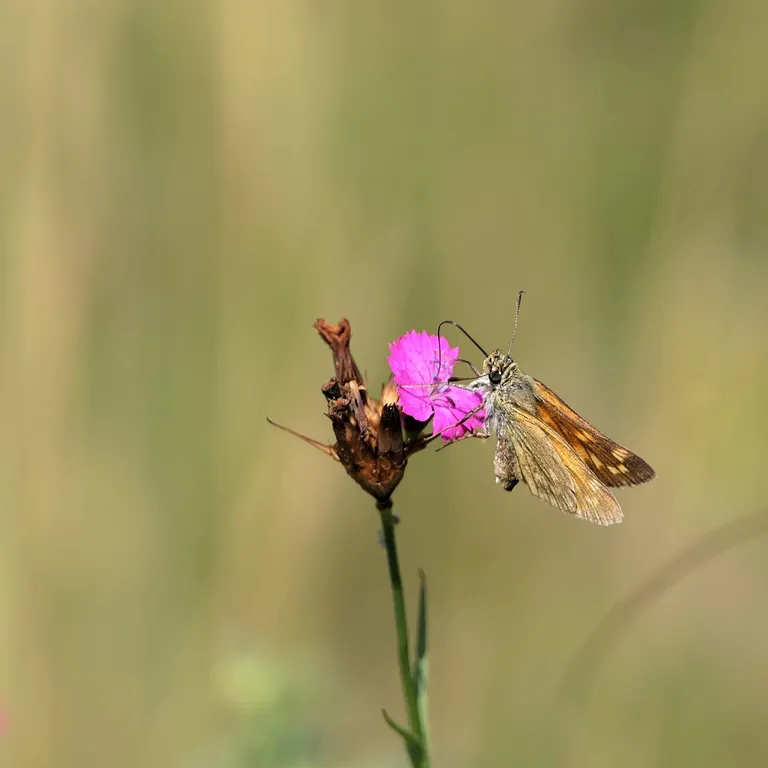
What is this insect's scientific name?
Ochlodes sylvanus (also Ochlodes venata)
